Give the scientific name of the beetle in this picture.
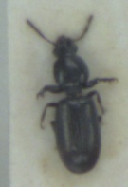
Dyschirius salinus
